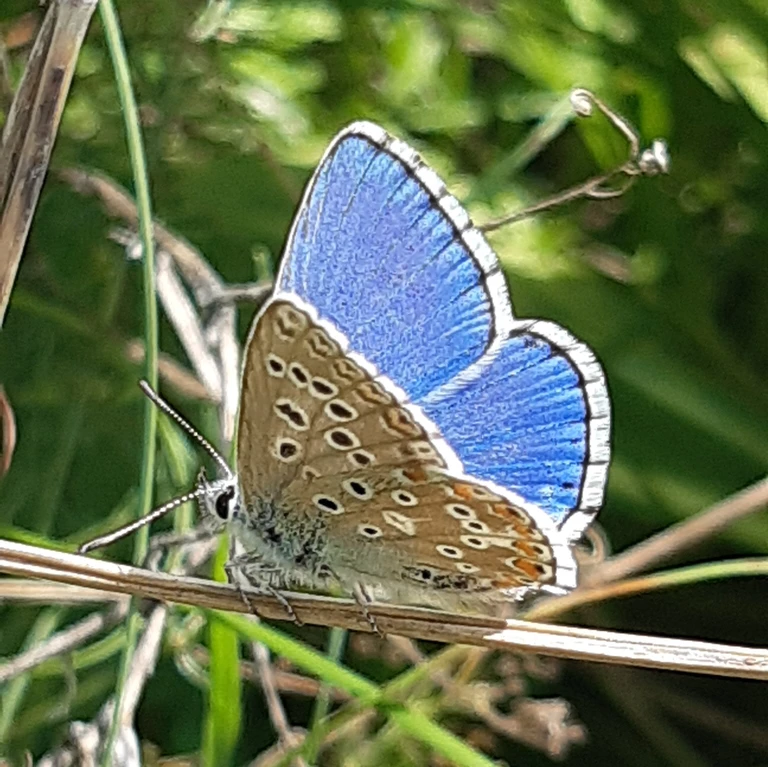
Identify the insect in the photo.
Lysandra bellargus
